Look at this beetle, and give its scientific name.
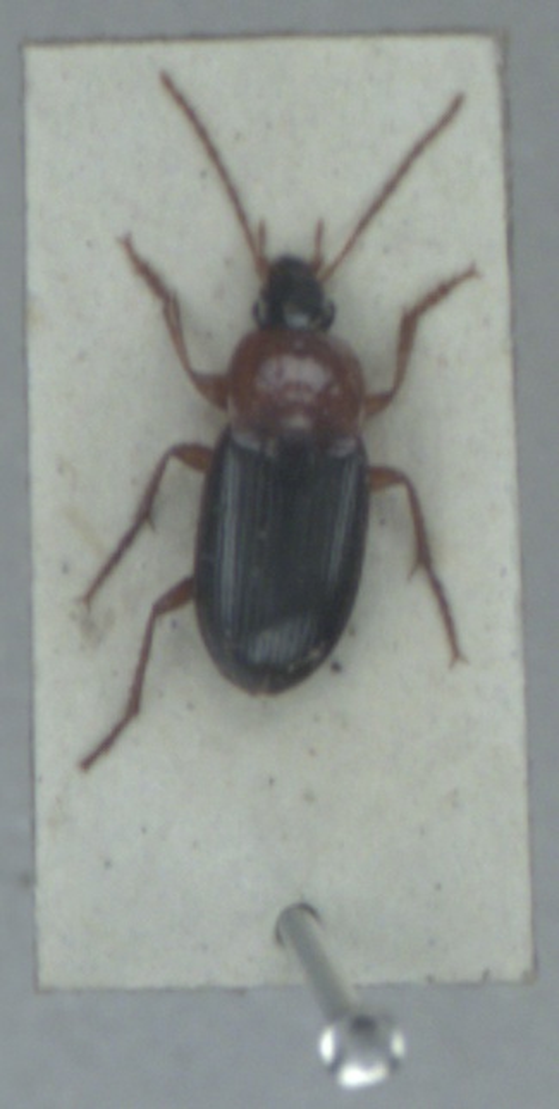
Calathus melanocephalus
